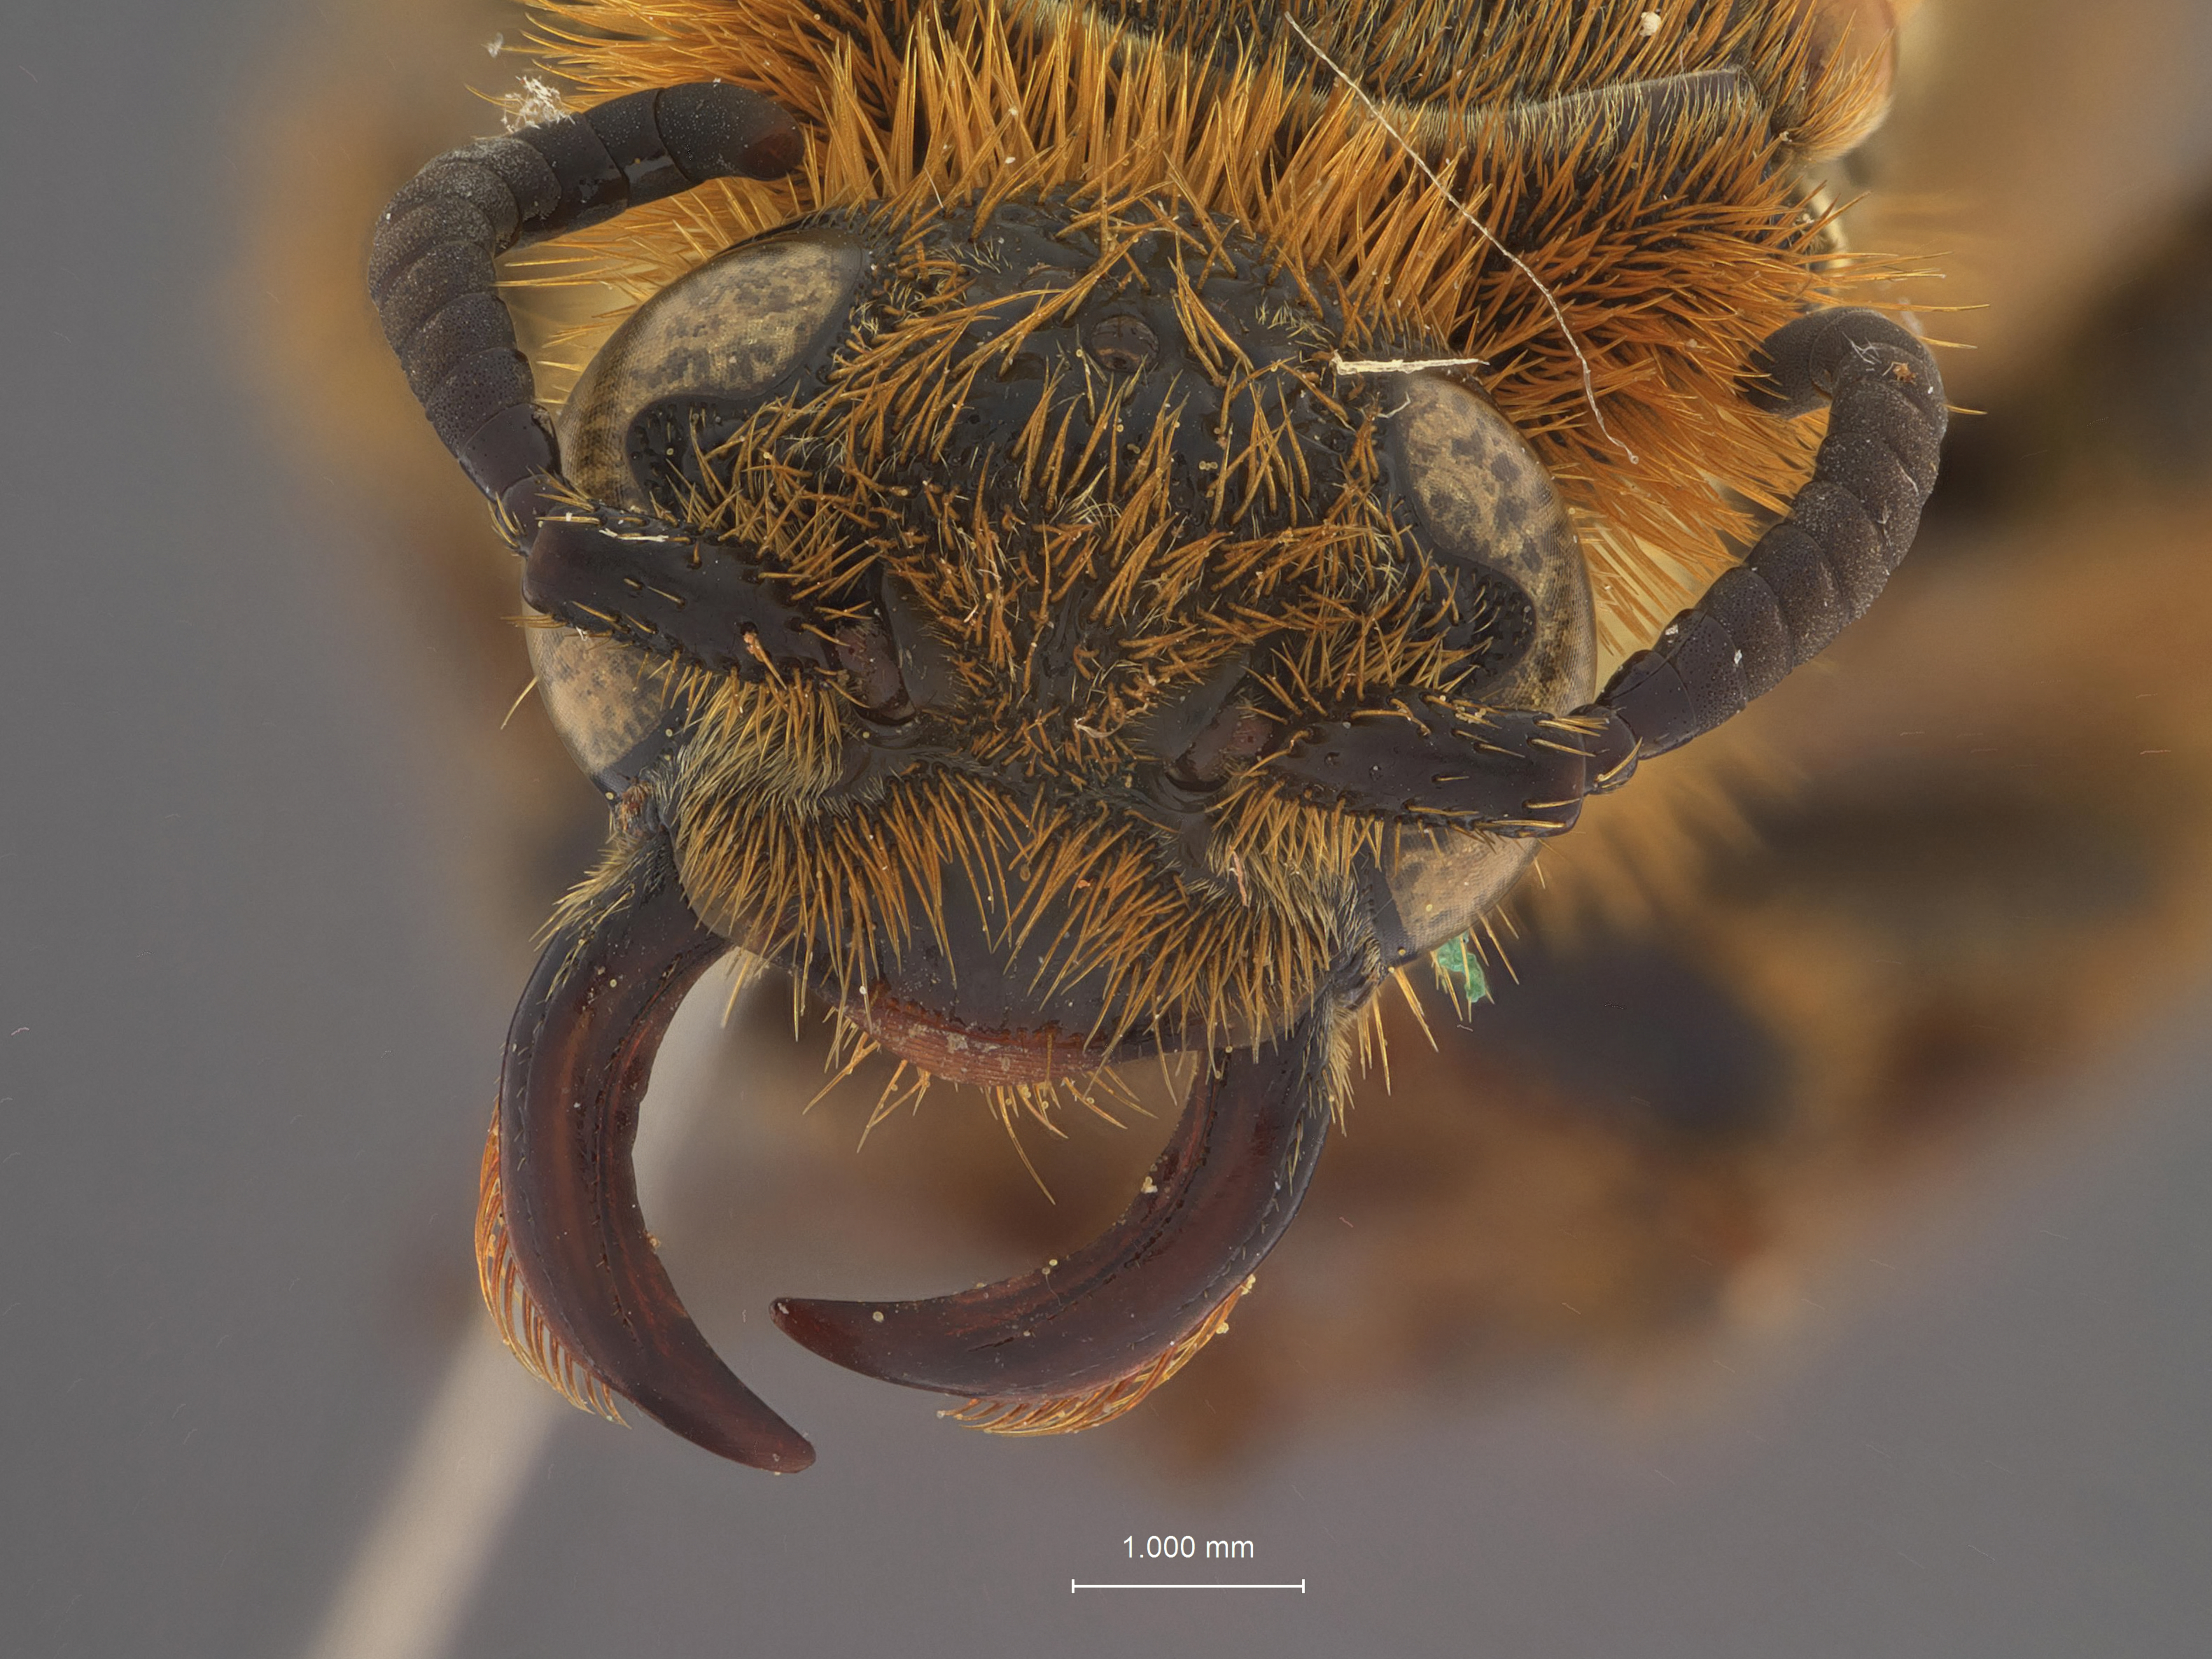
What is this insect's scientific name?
Campsomeris taiwana
